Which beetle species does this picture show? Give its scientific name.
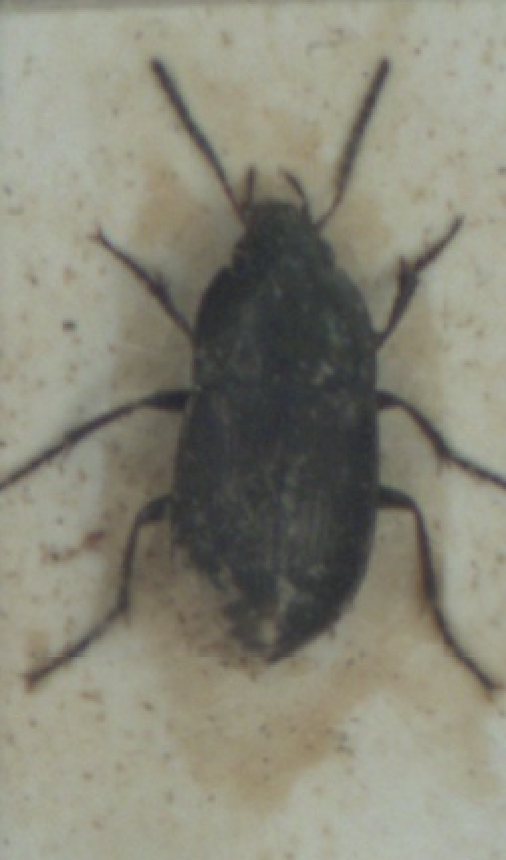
Amara plebeja
